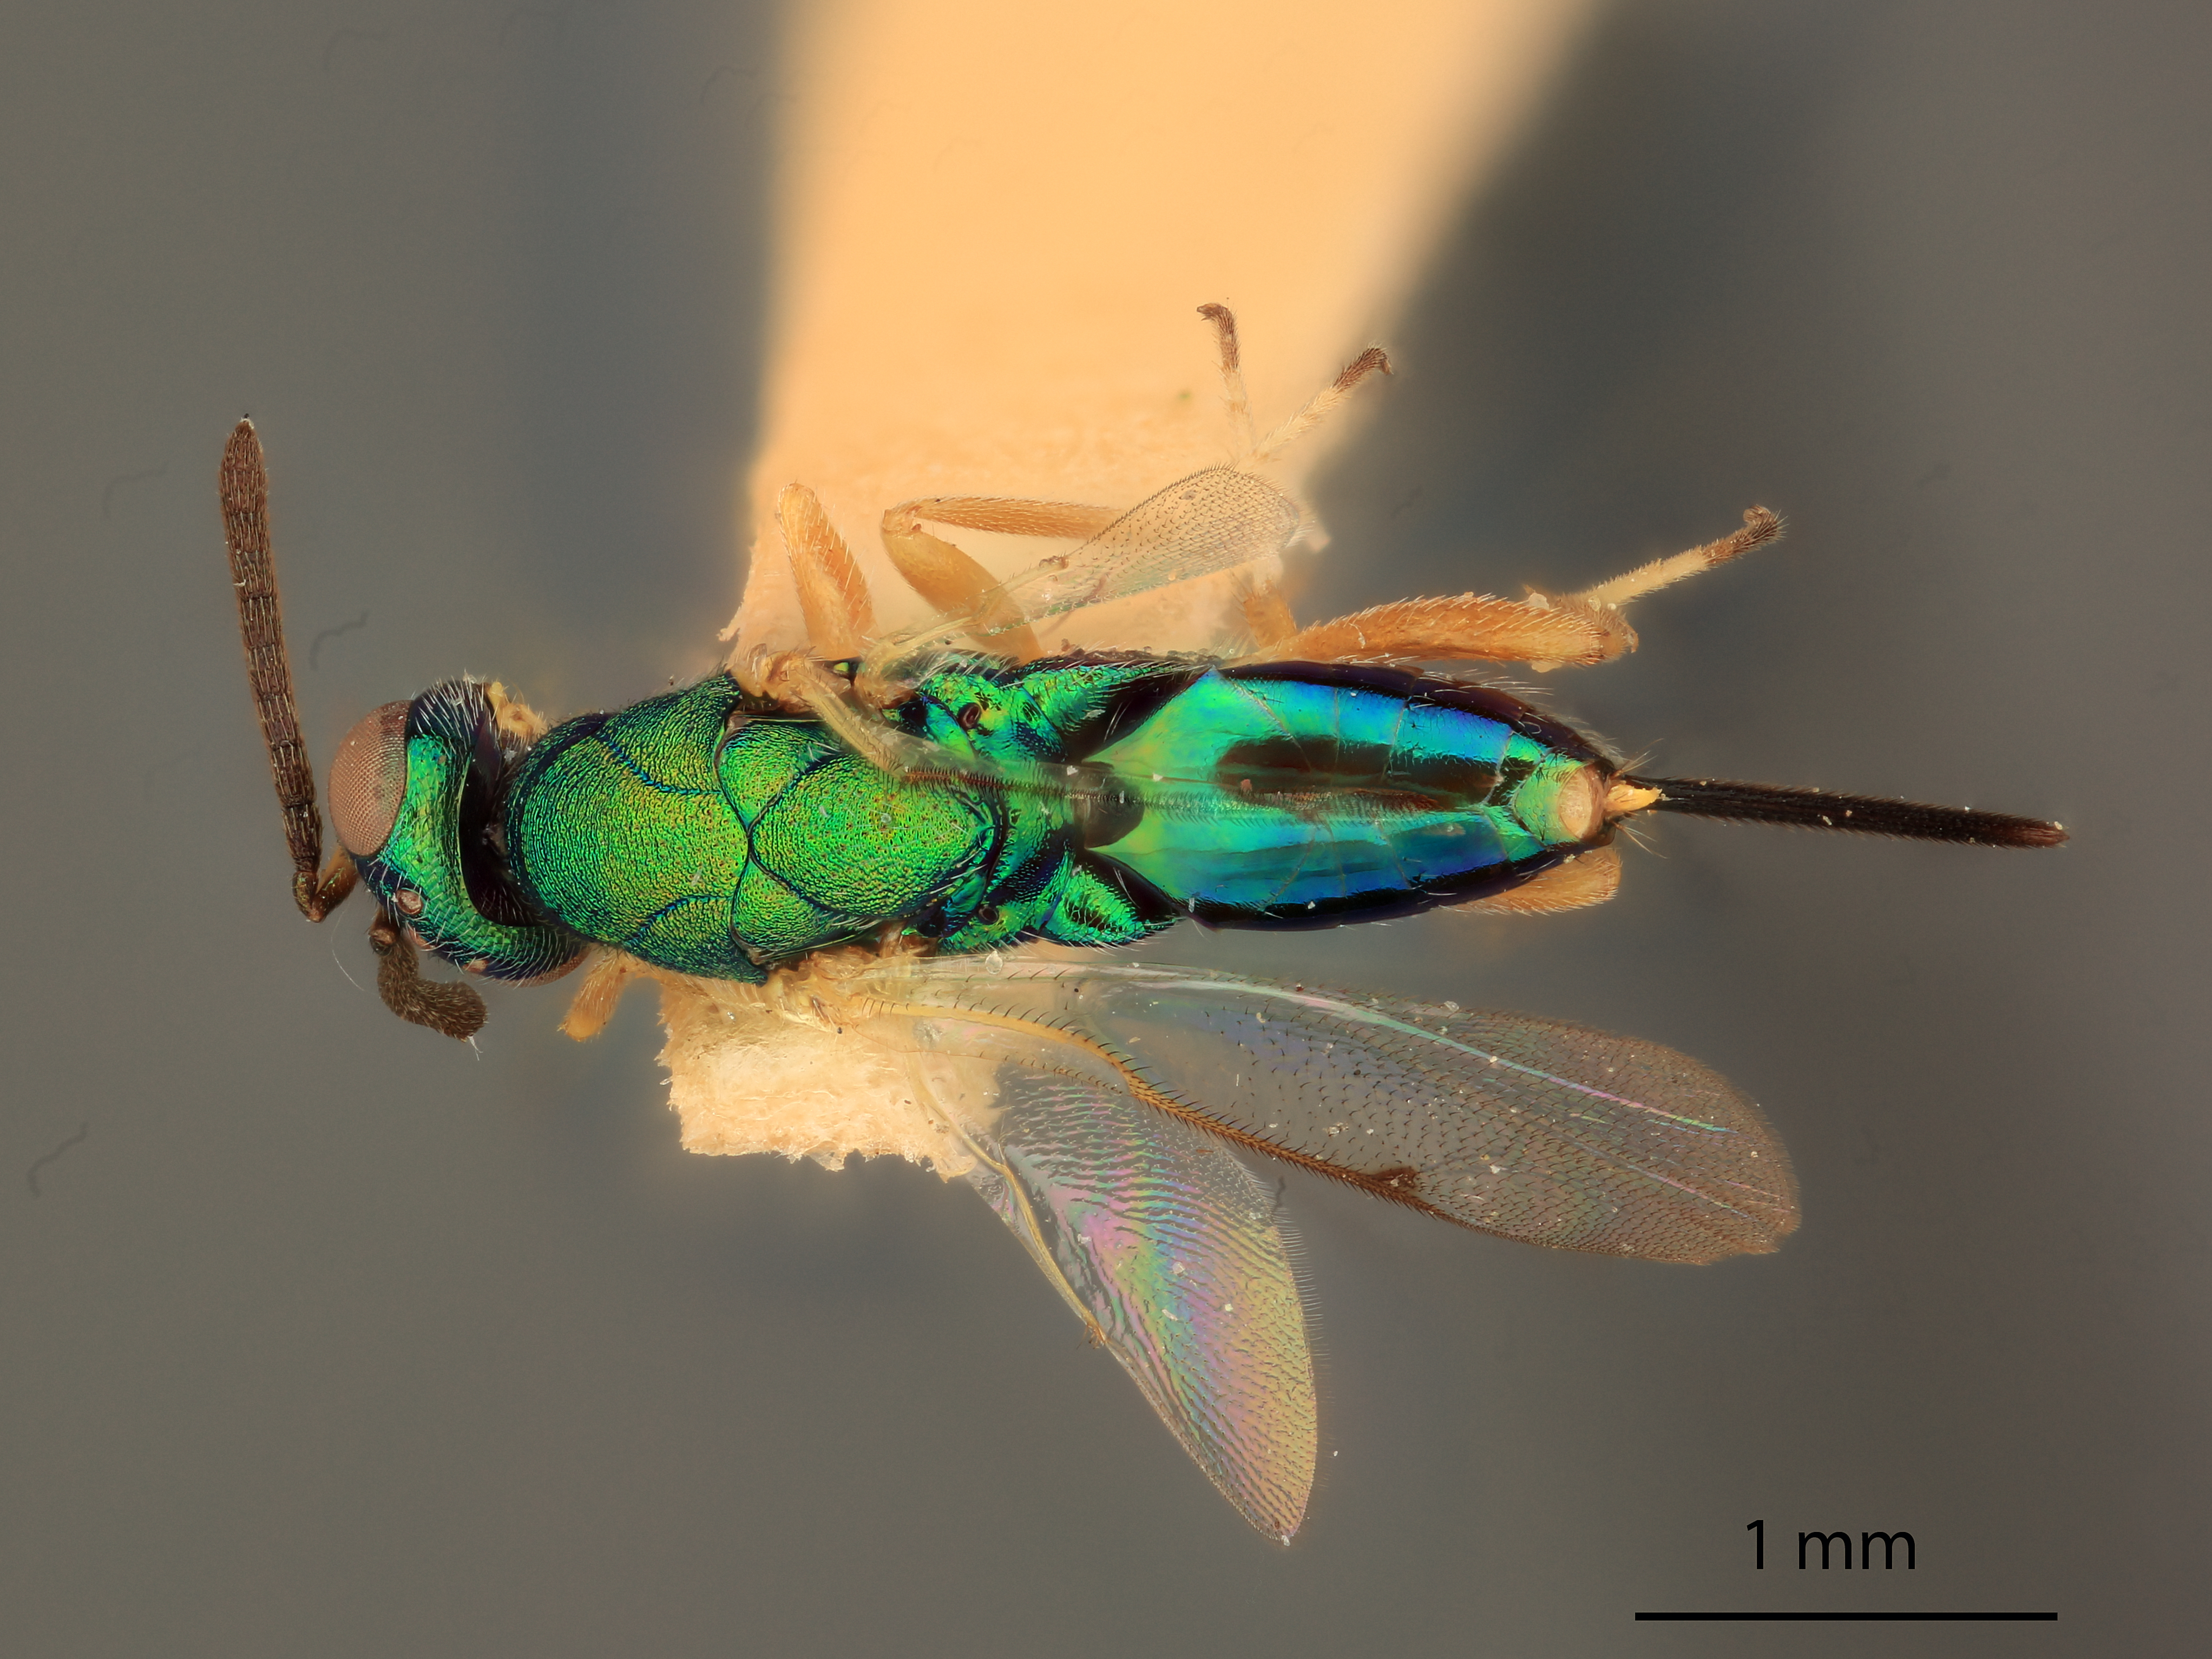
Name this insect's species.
Torymus brevis
